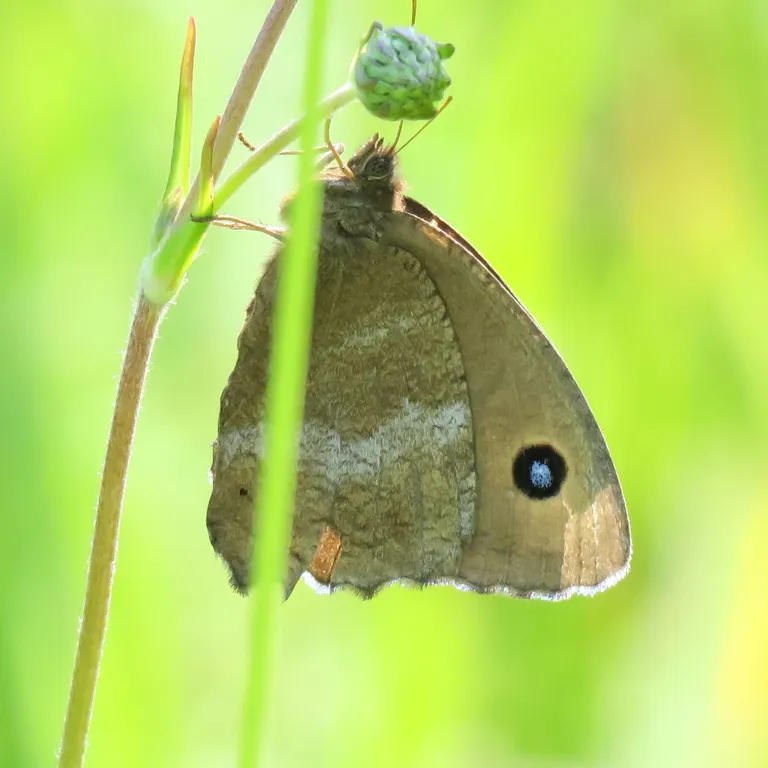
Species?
Minois dryas
